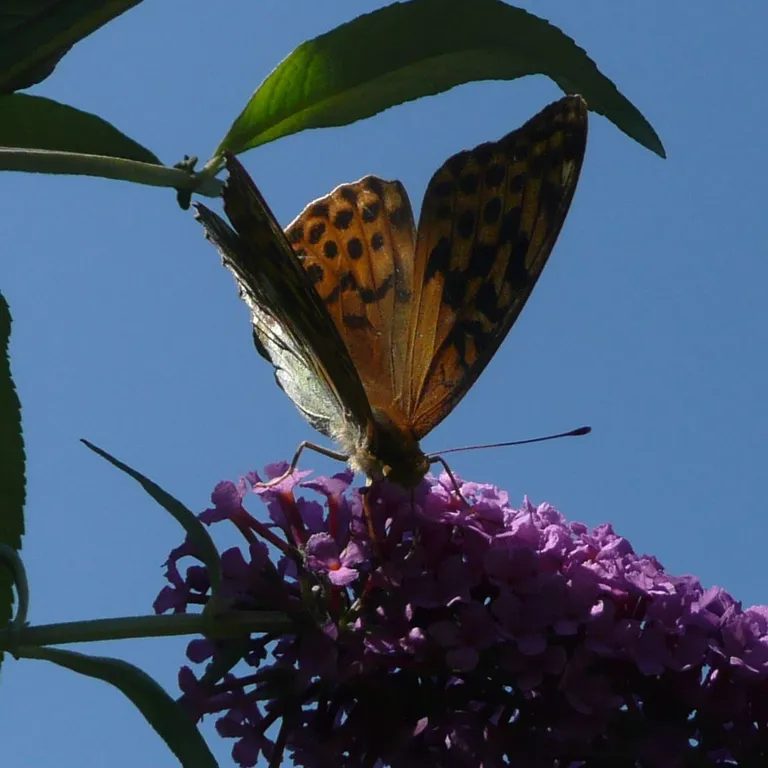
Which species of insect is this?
Argynnis paphia
